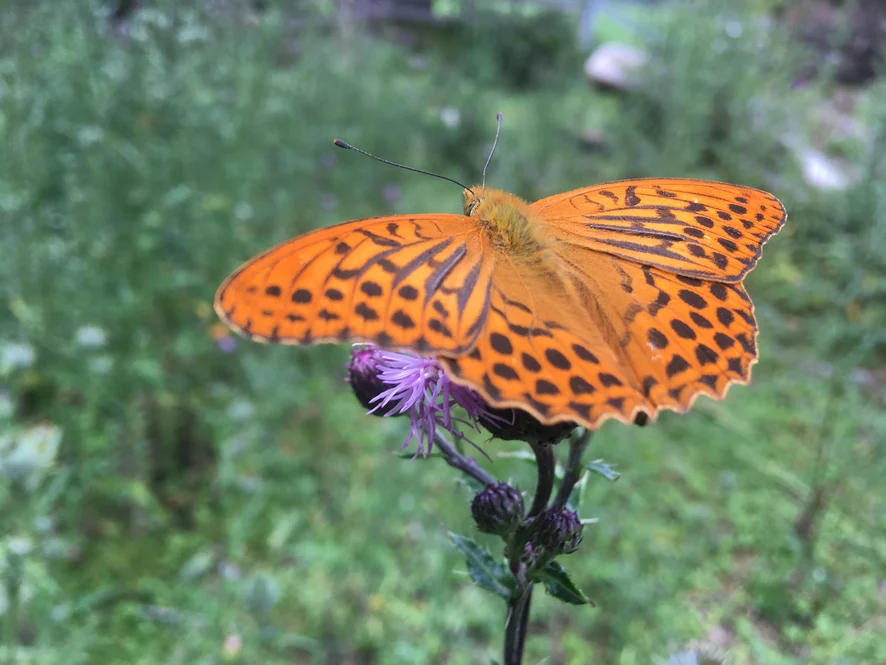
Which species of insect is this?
Argynnis paphia
